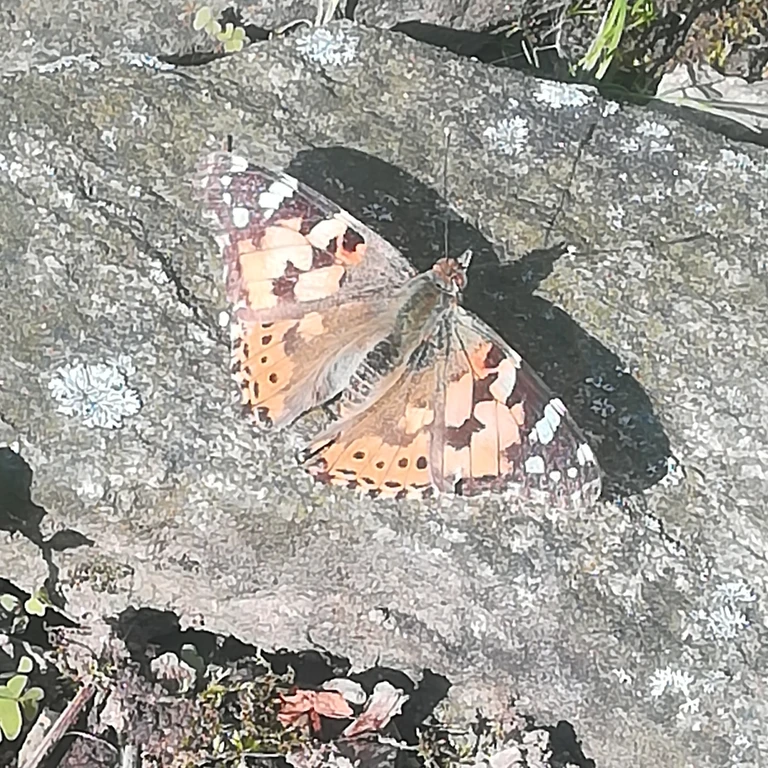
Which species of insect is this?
Vanessa cardui
